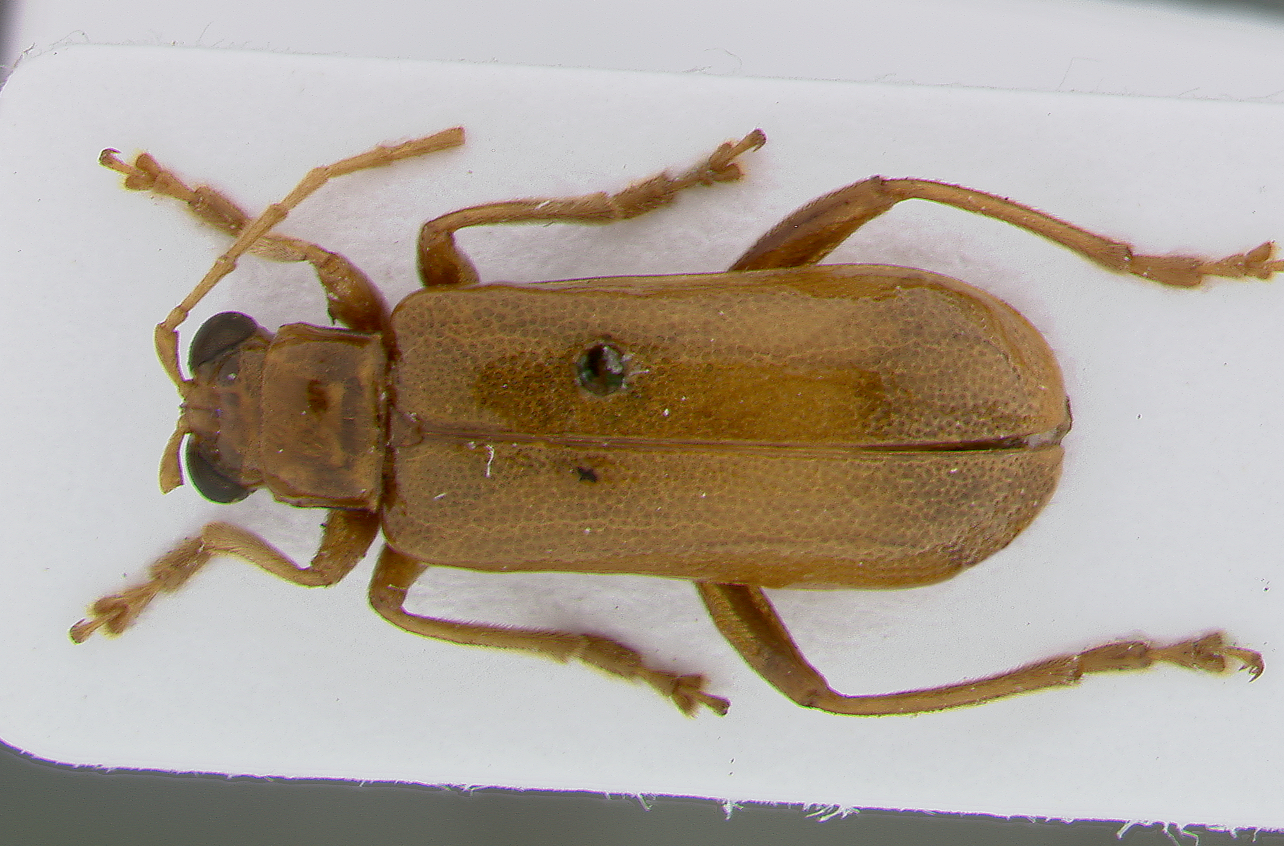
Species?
Hoplasoma bakeri
